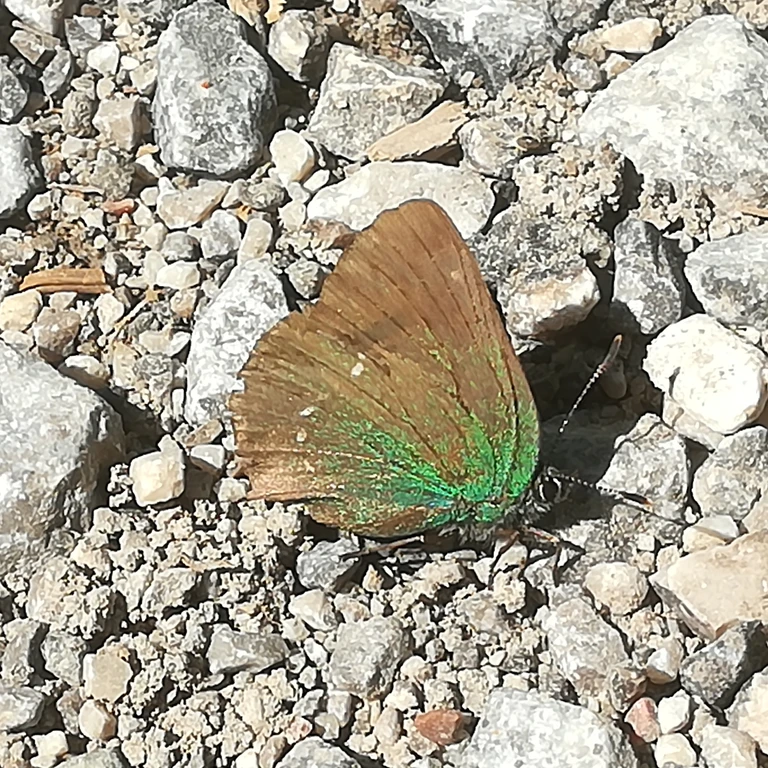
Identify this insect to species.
Callophrys rubi
